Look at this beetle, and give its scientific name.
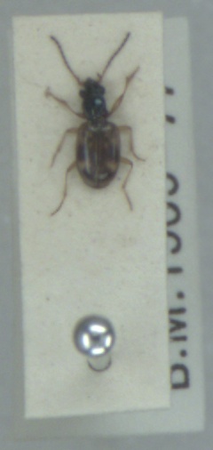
Bembidion articulatum
